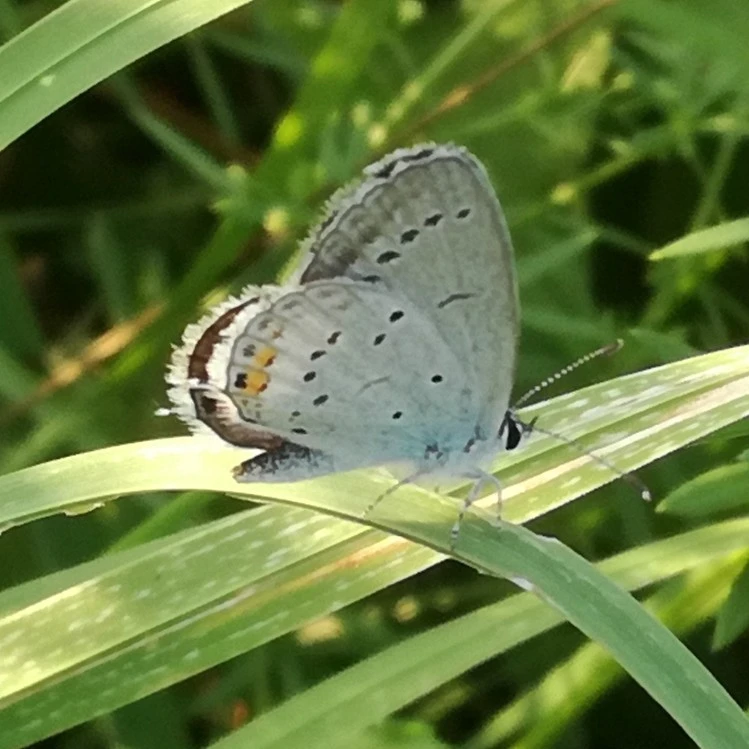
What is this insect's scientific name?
Cupido argiades (also Elkalyce argiades)
